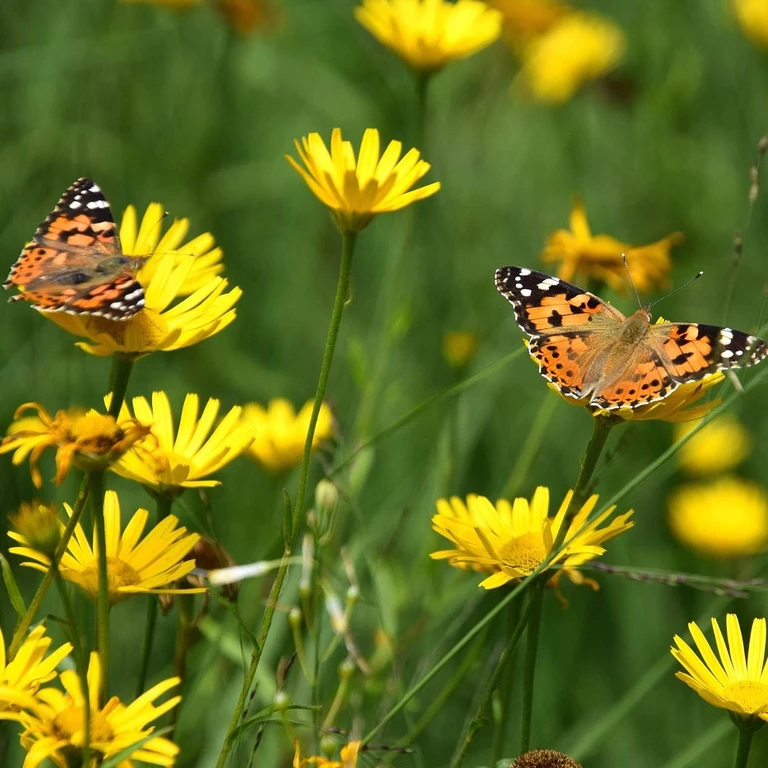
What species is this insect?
Vanessa cardui
